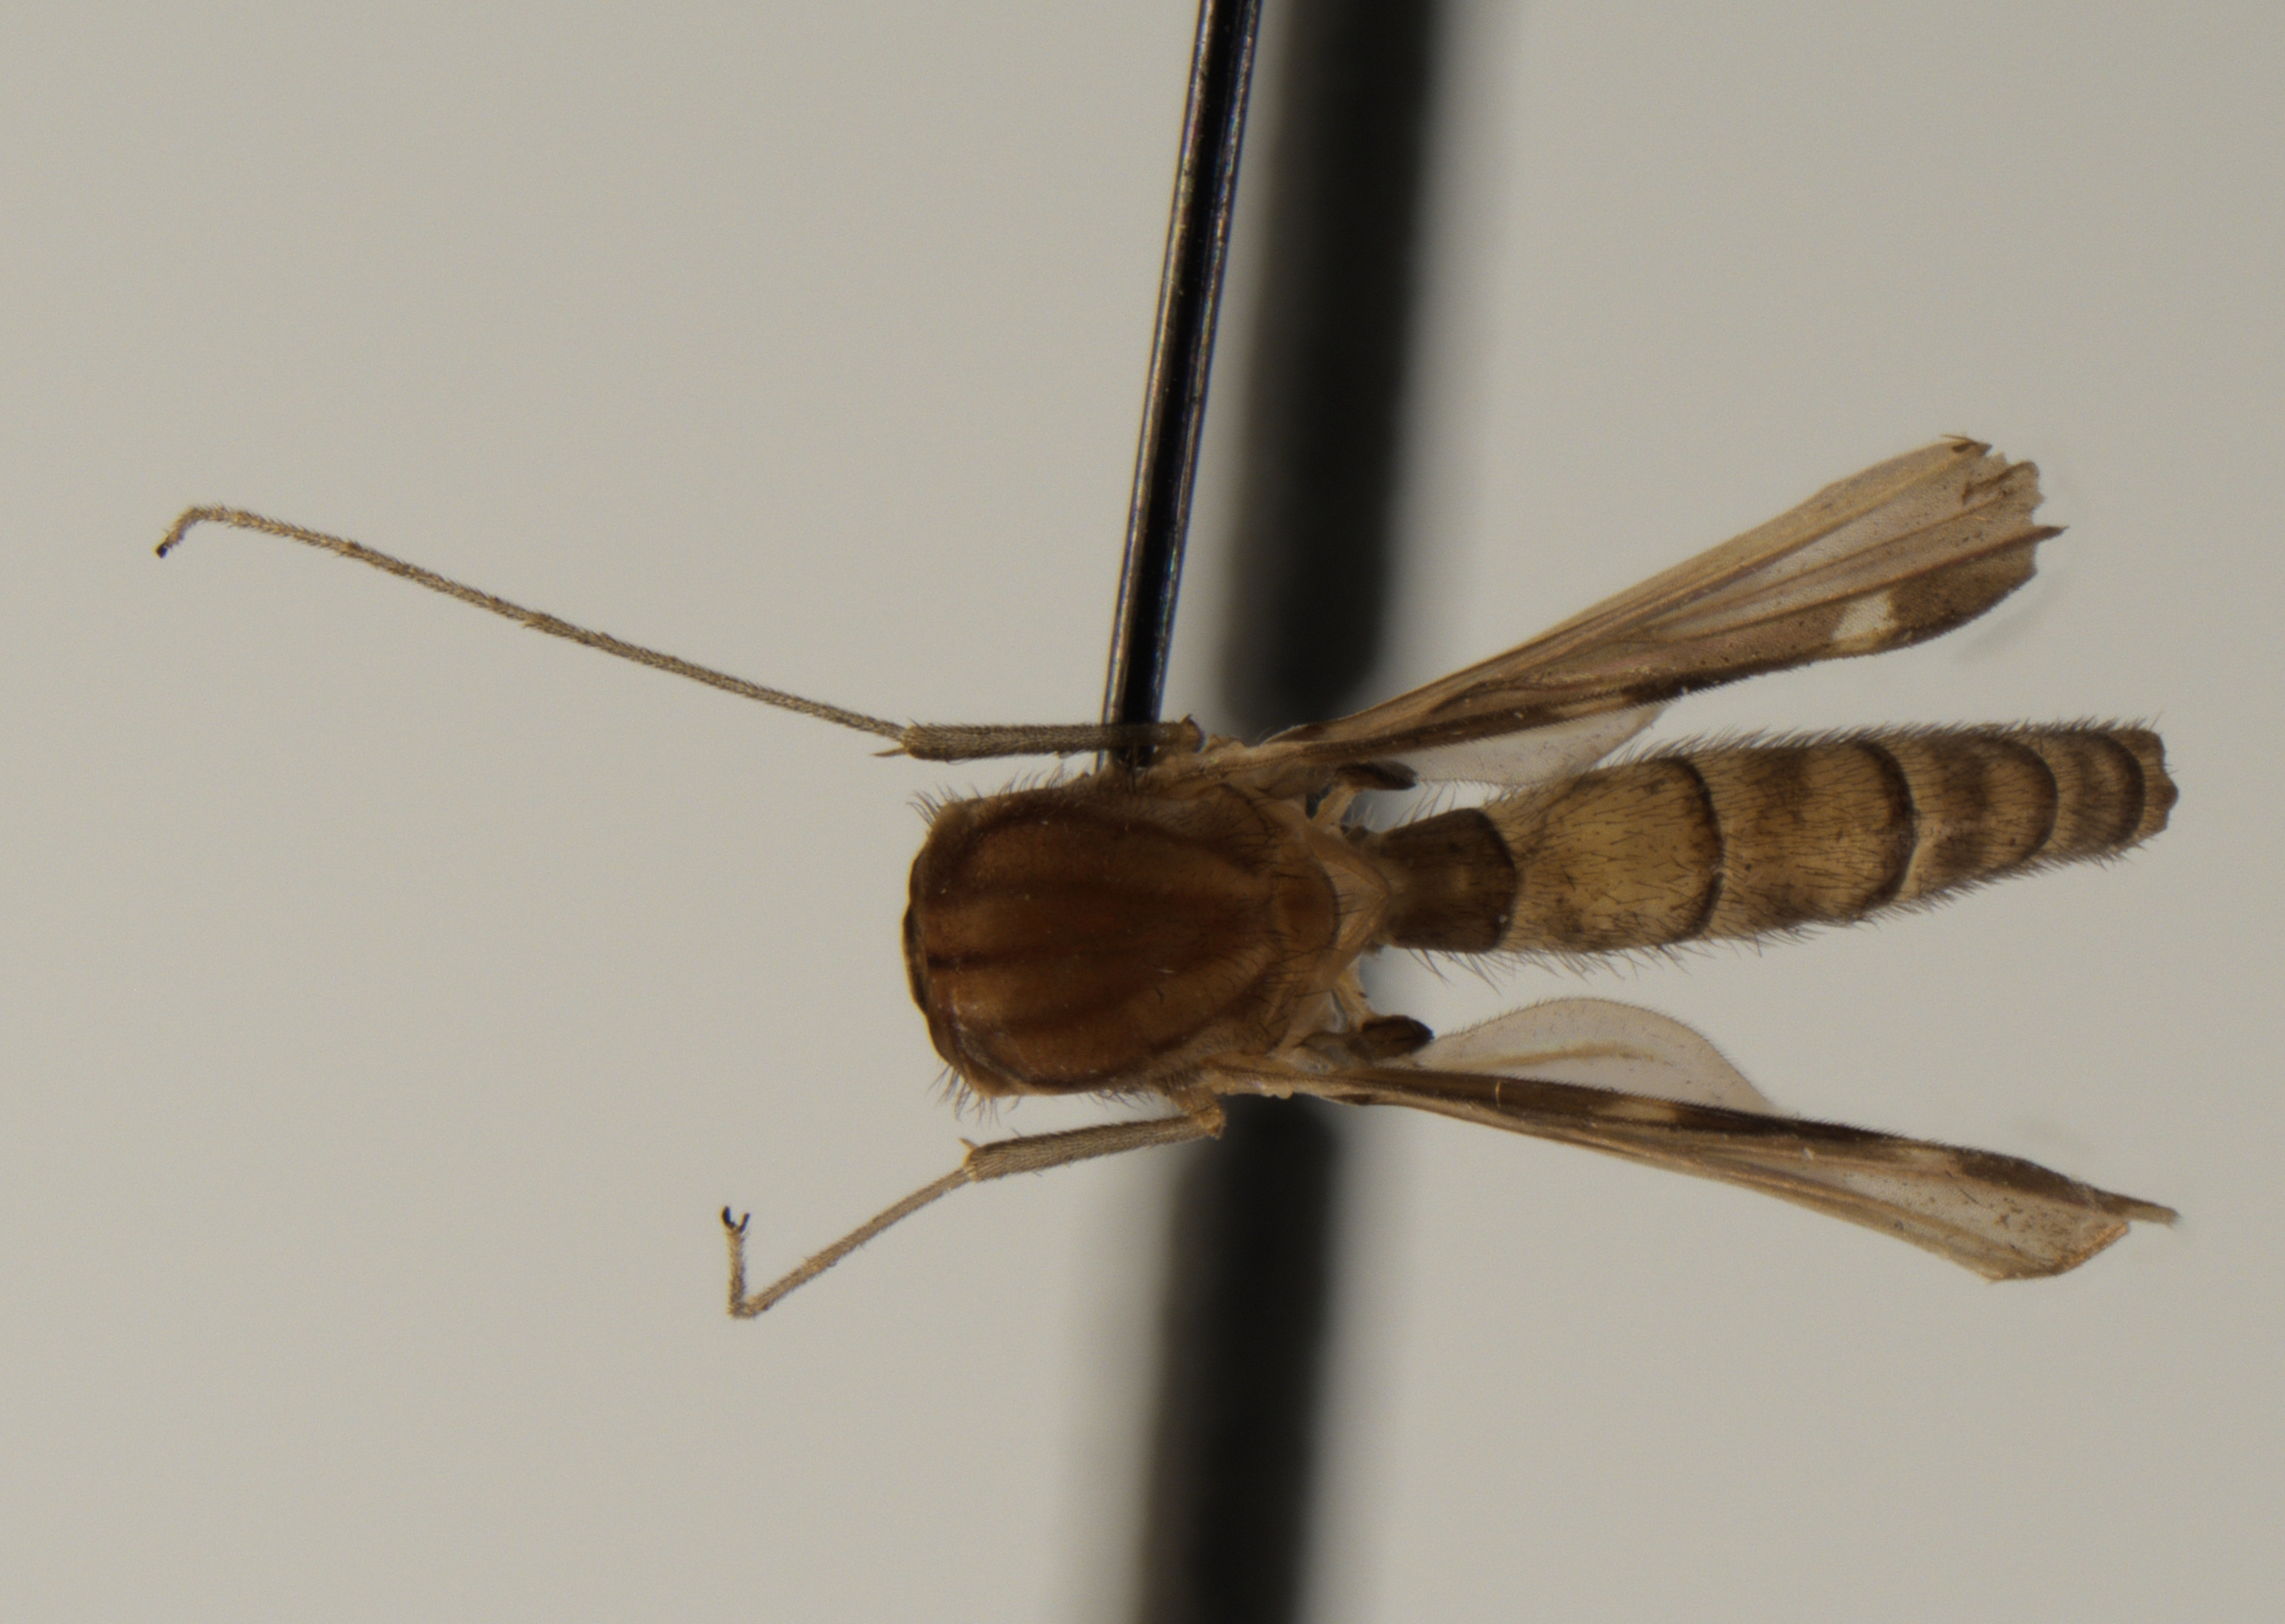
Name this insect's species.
Heteropterna gagnei
